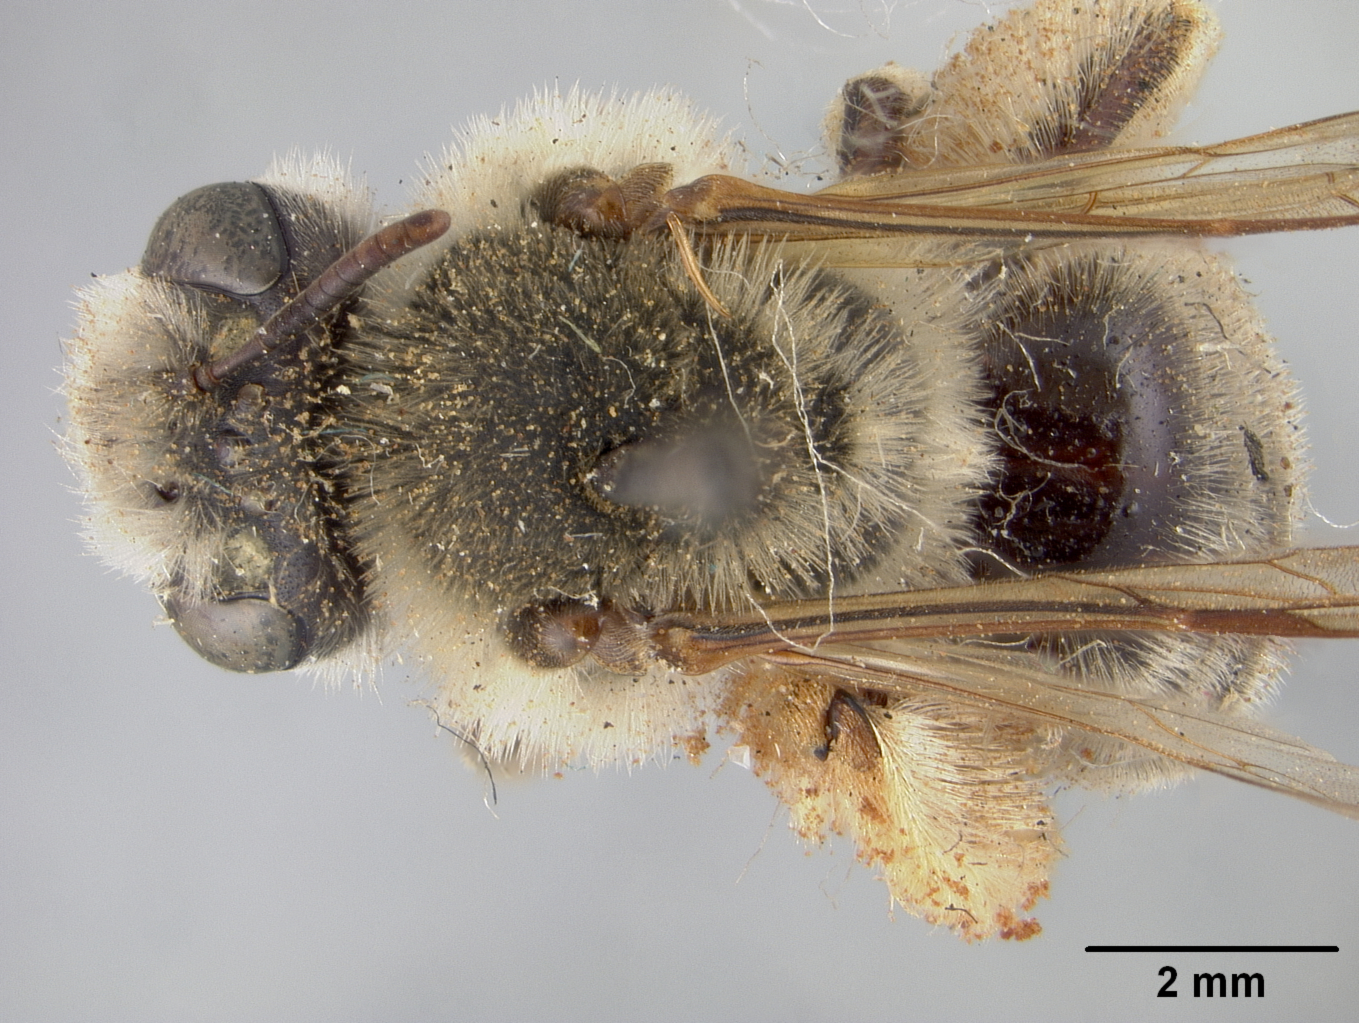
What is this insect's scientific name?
Andrena sitiliae
